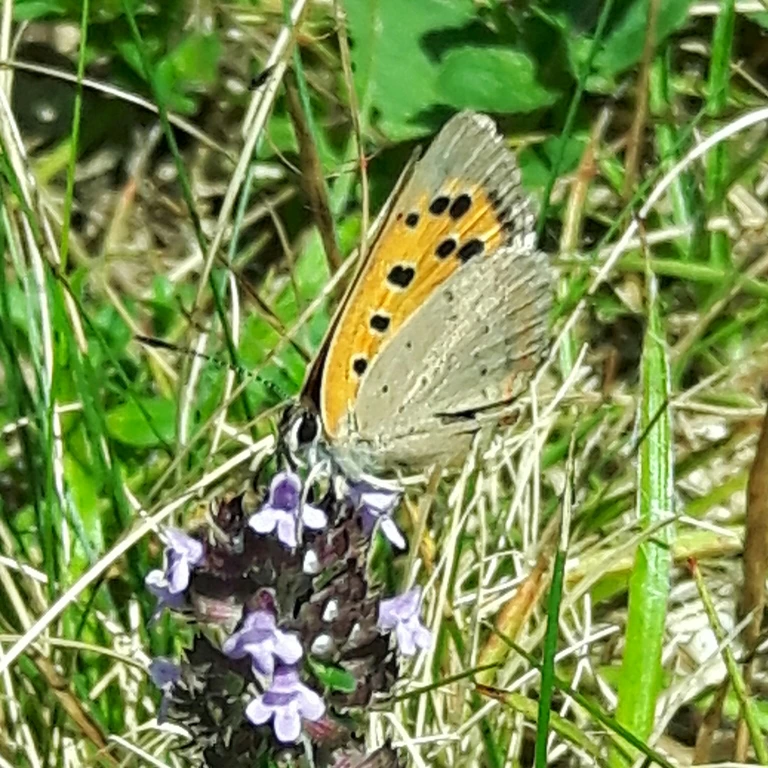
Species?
Lycaena phlaeas
